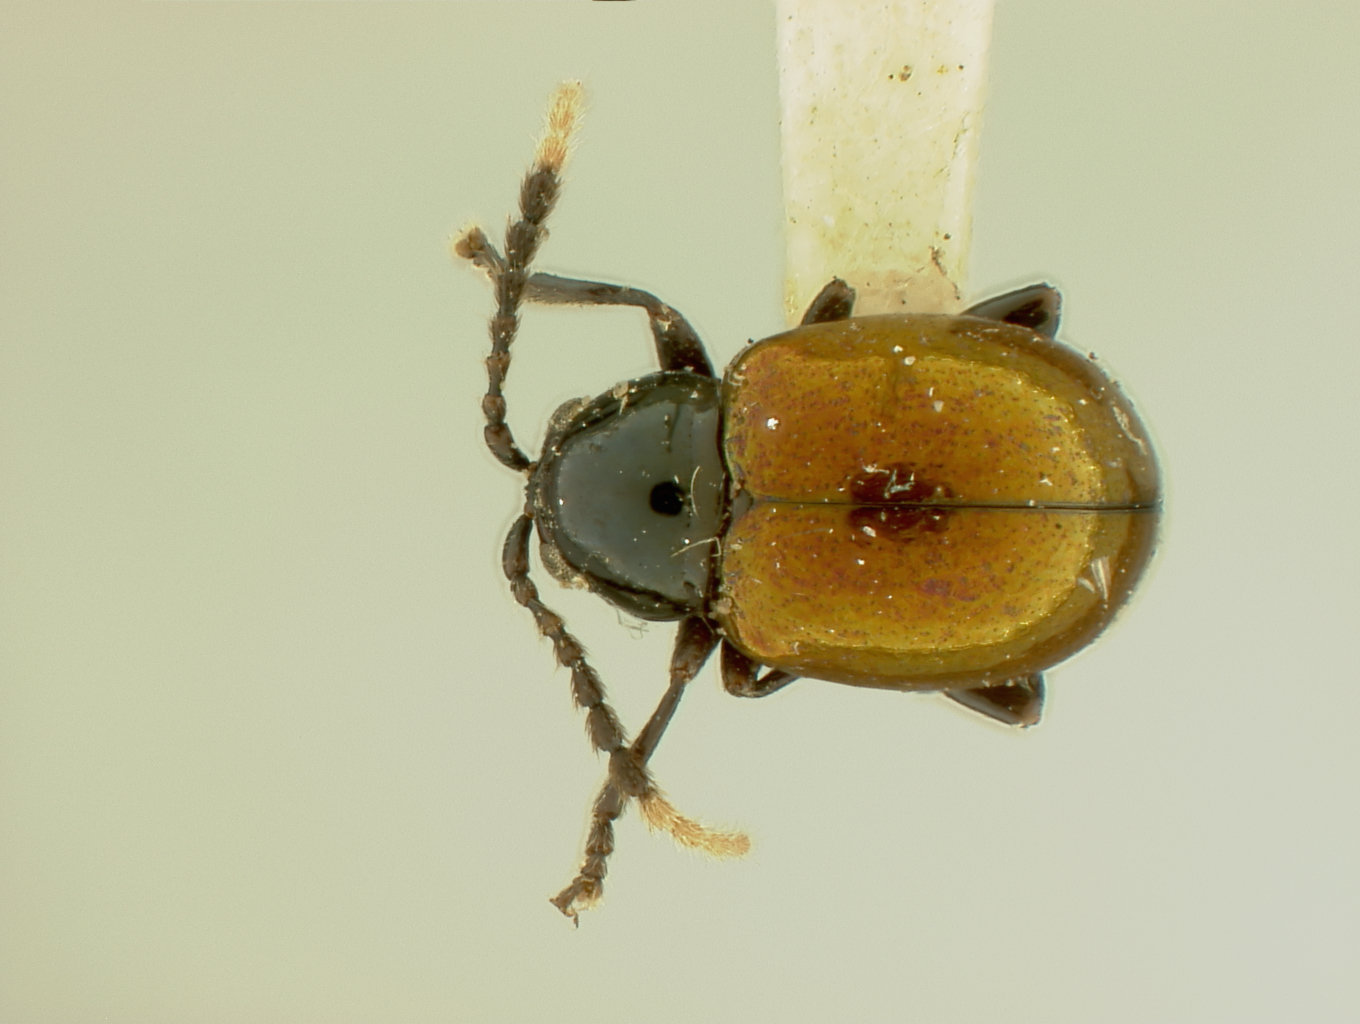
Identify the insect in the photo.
Hermaeophaga cuprea
